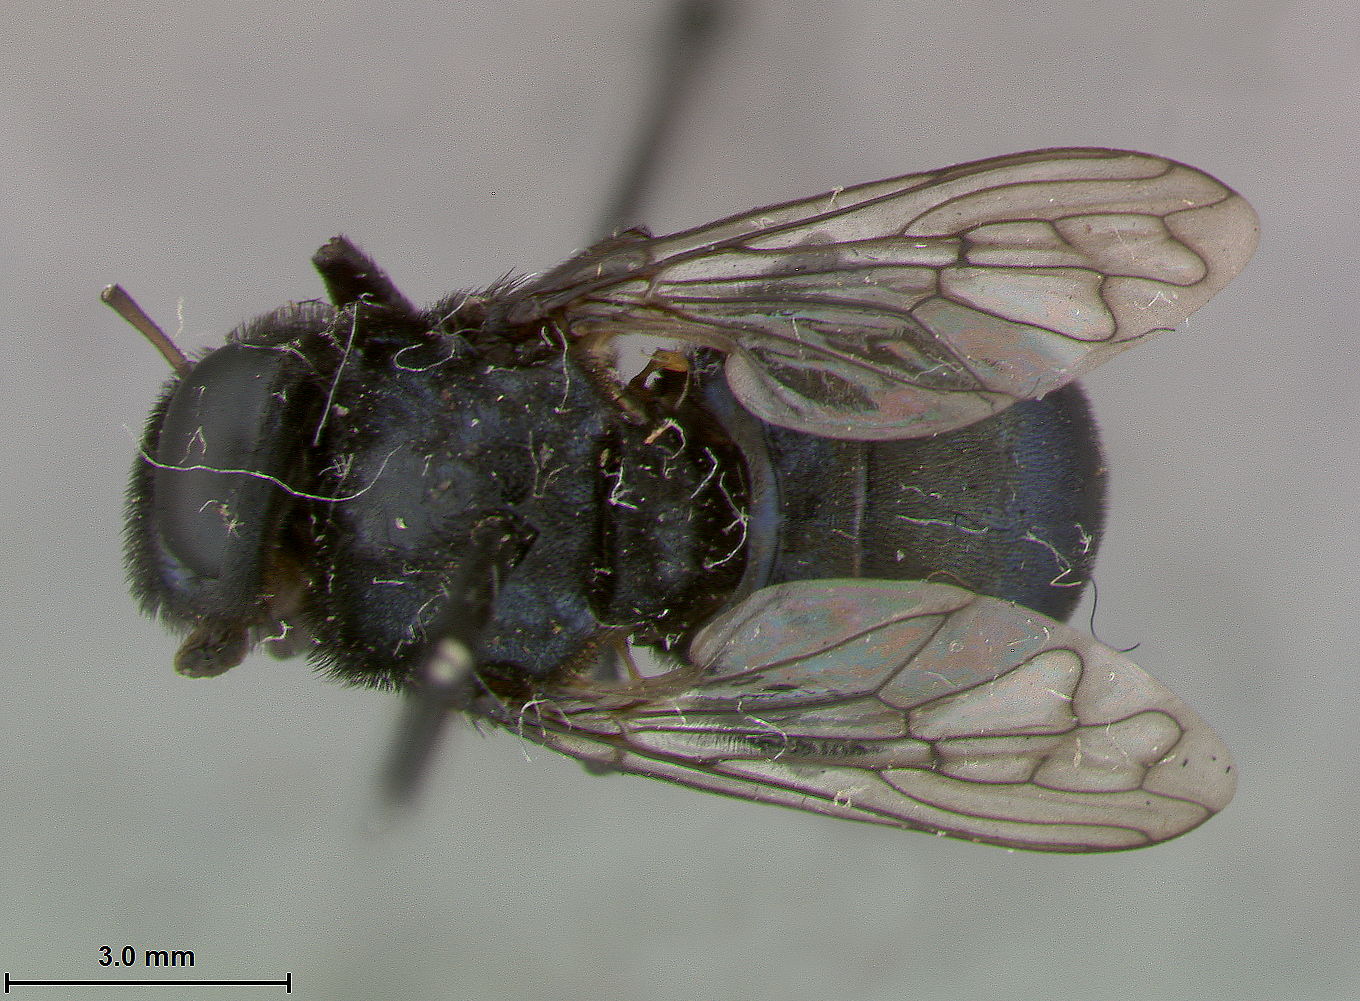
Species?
Microdon newcomeri
